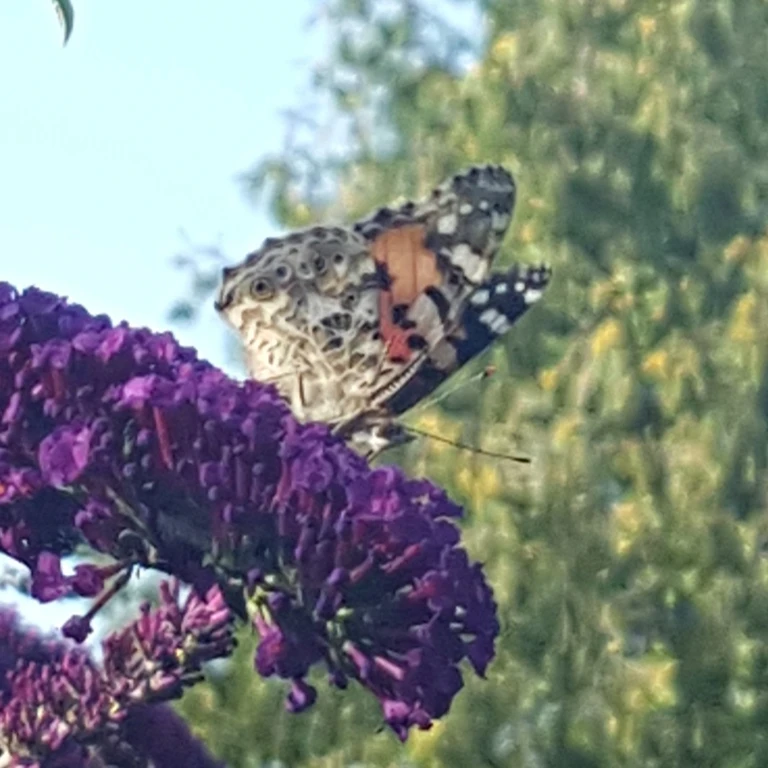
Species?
Vanessa cardui
